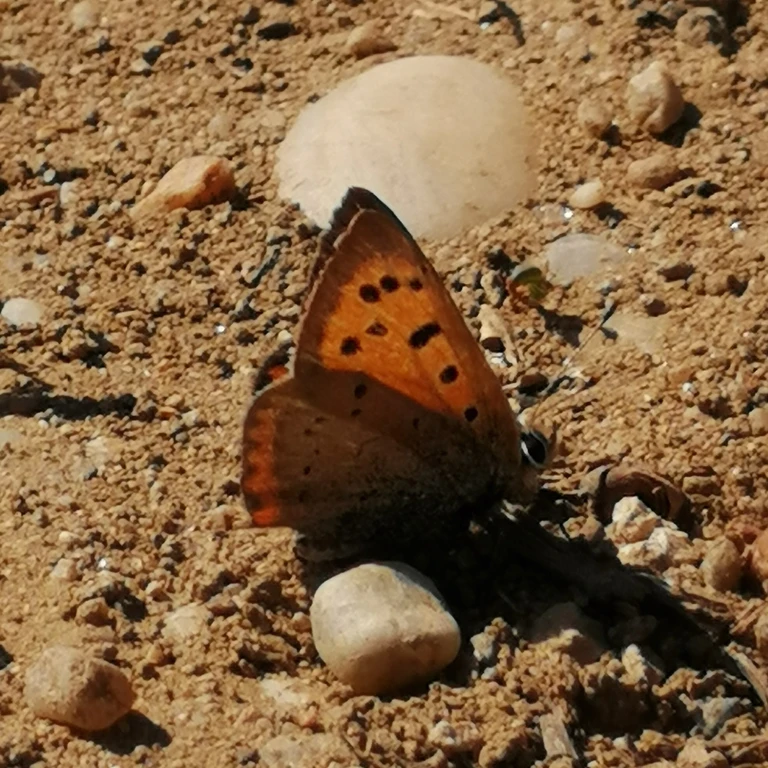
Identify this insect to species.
Lycaena phlaeas
